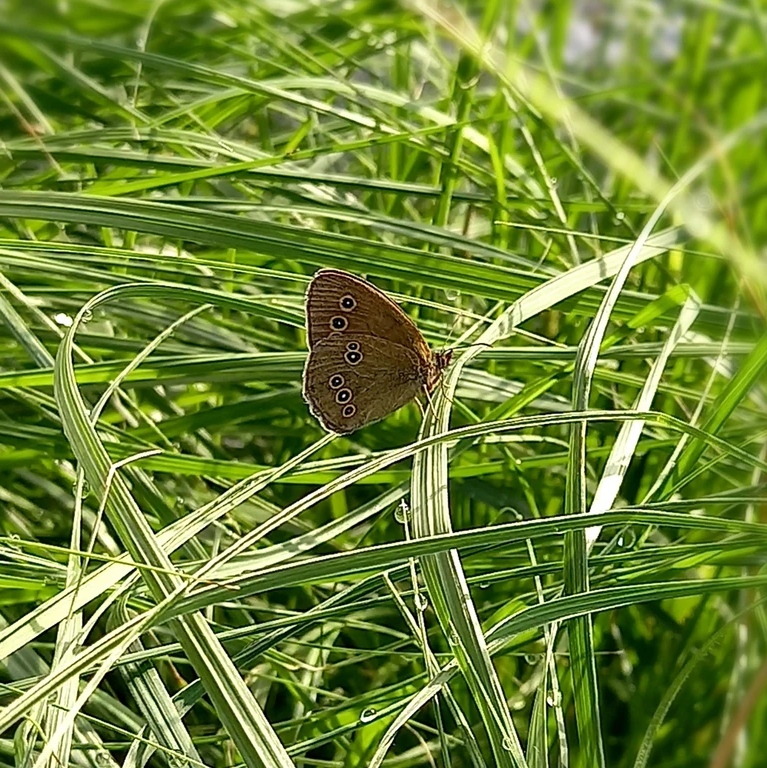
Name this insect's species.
Aphantopus hyperantus
